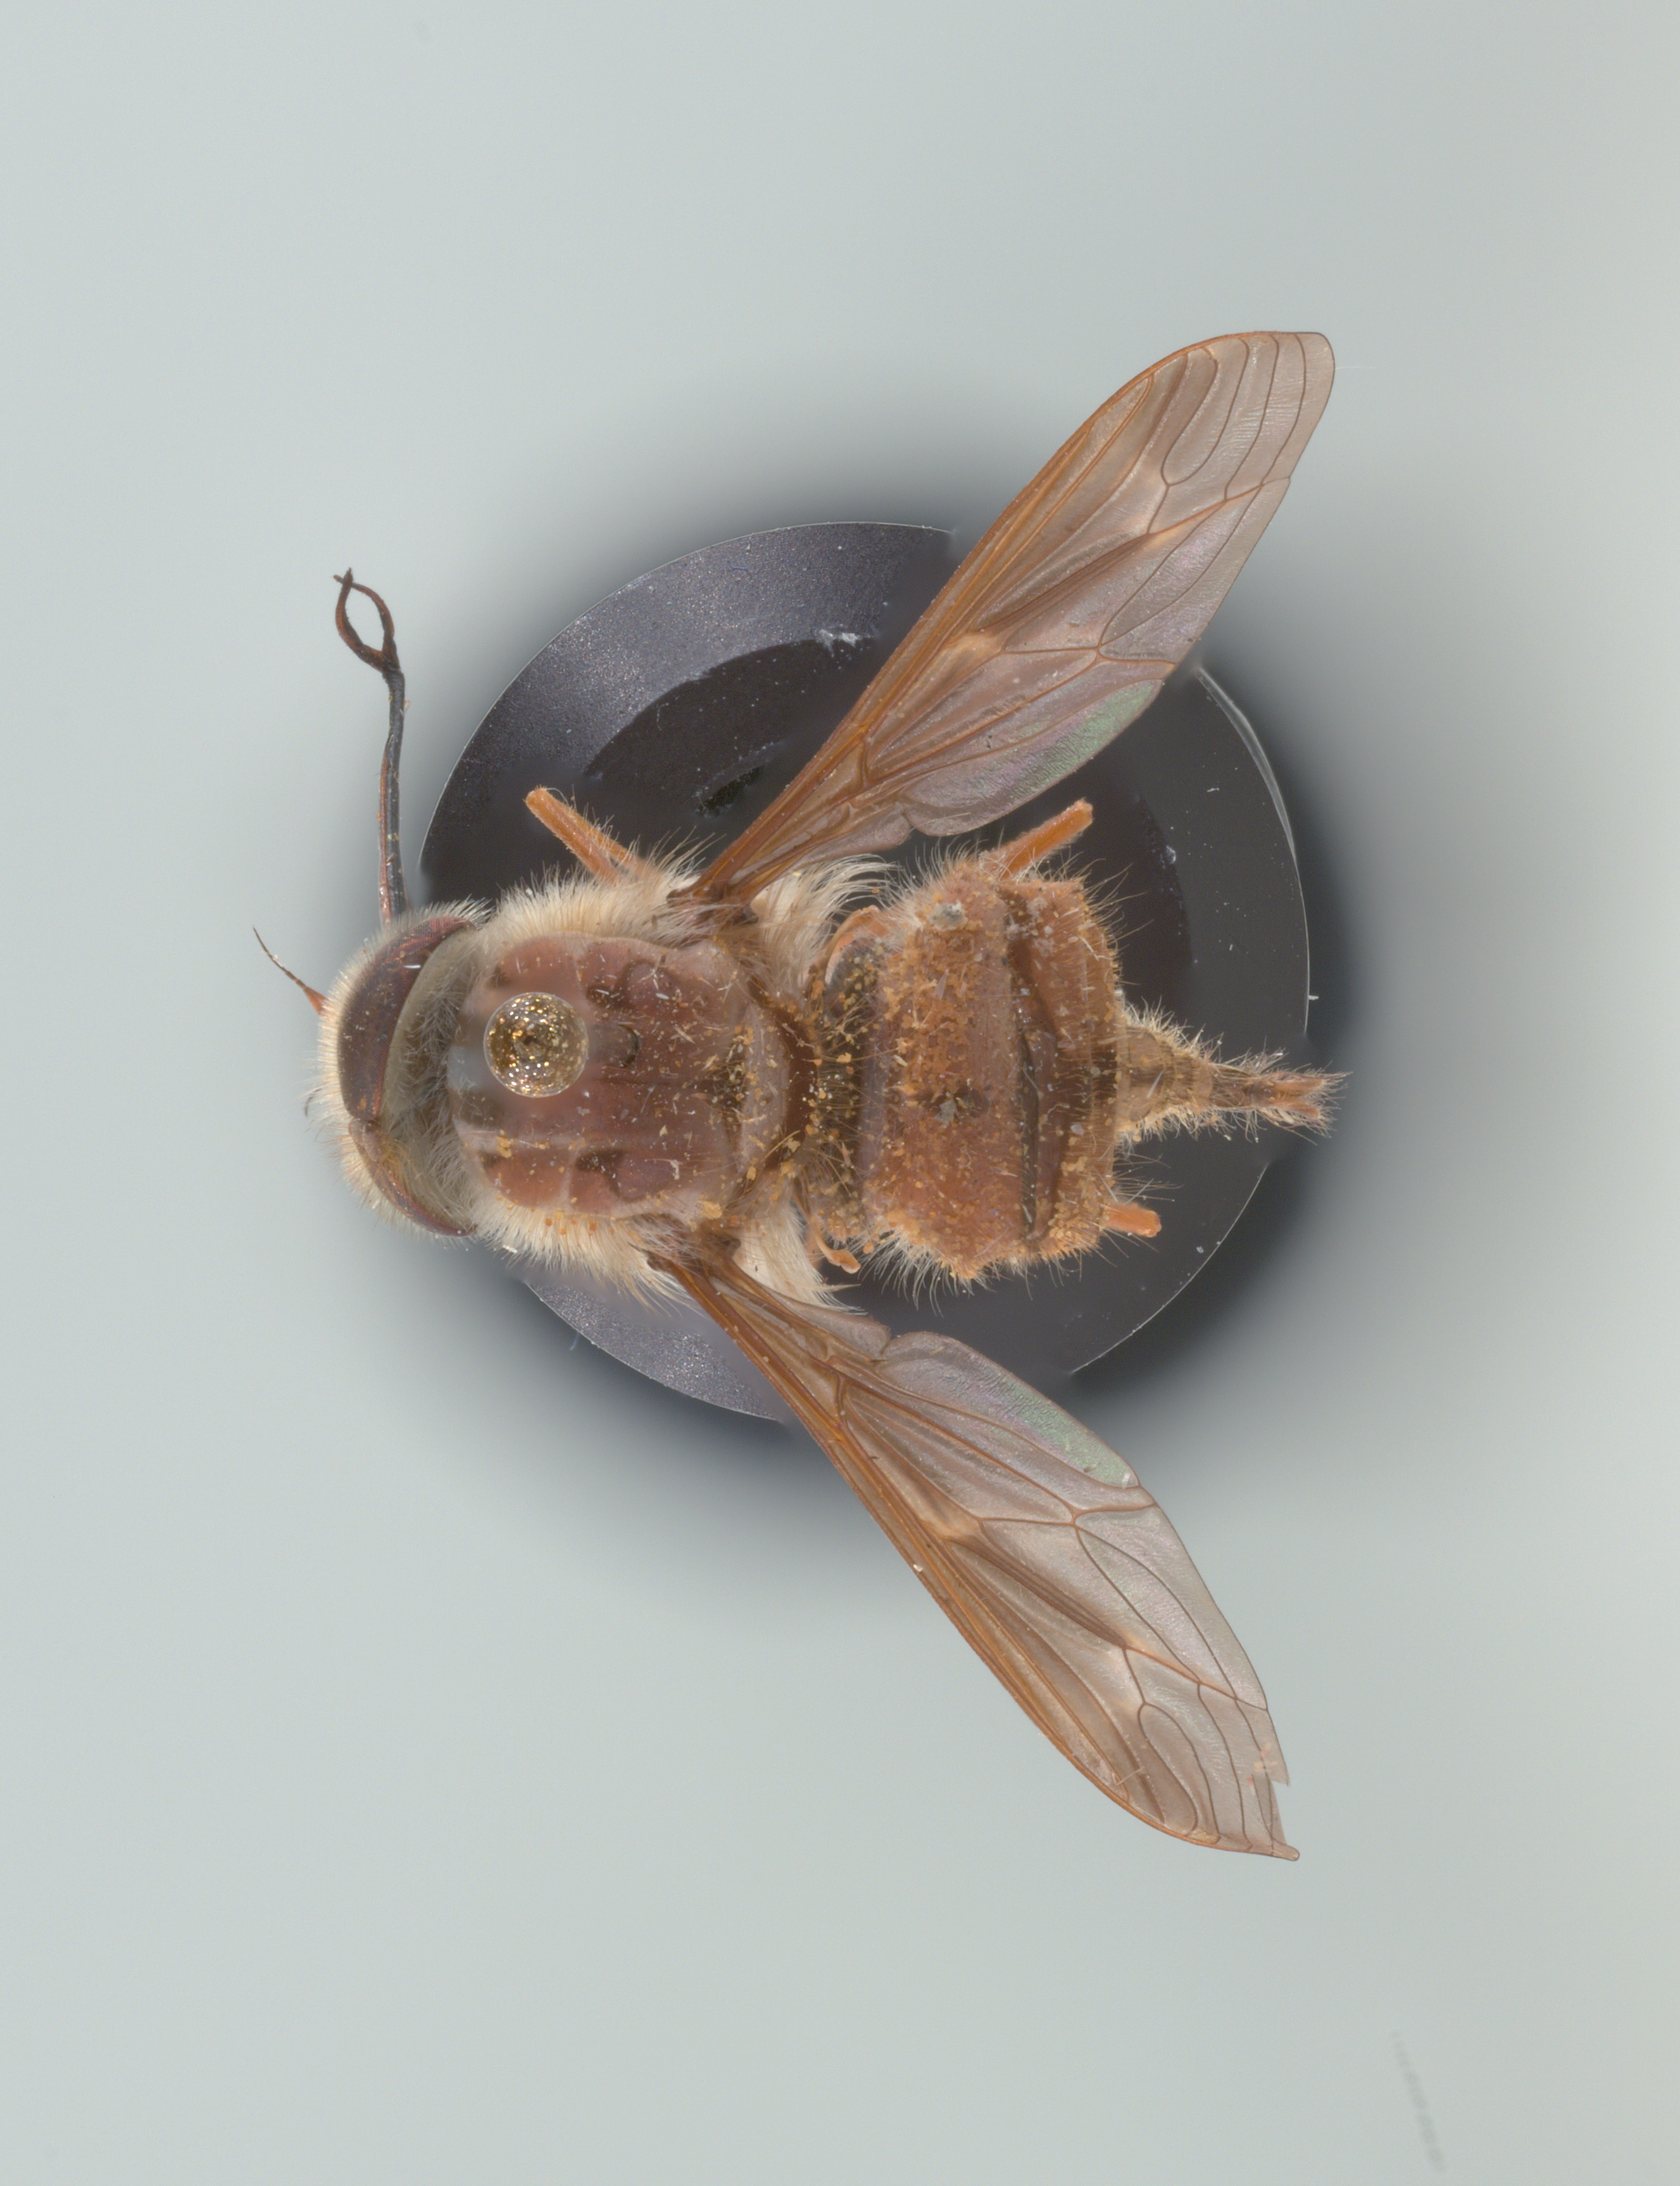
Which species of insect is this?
Hirmoneura nubipennis (also Trichophthalma nubipennis)
